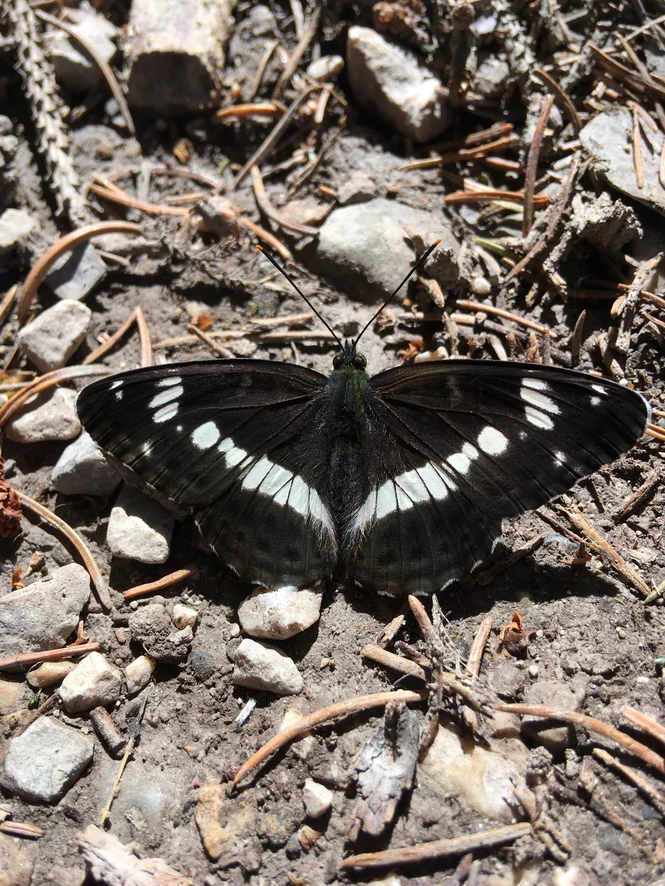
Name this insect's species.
Limenitis camilla (also Ladoga camilla)
